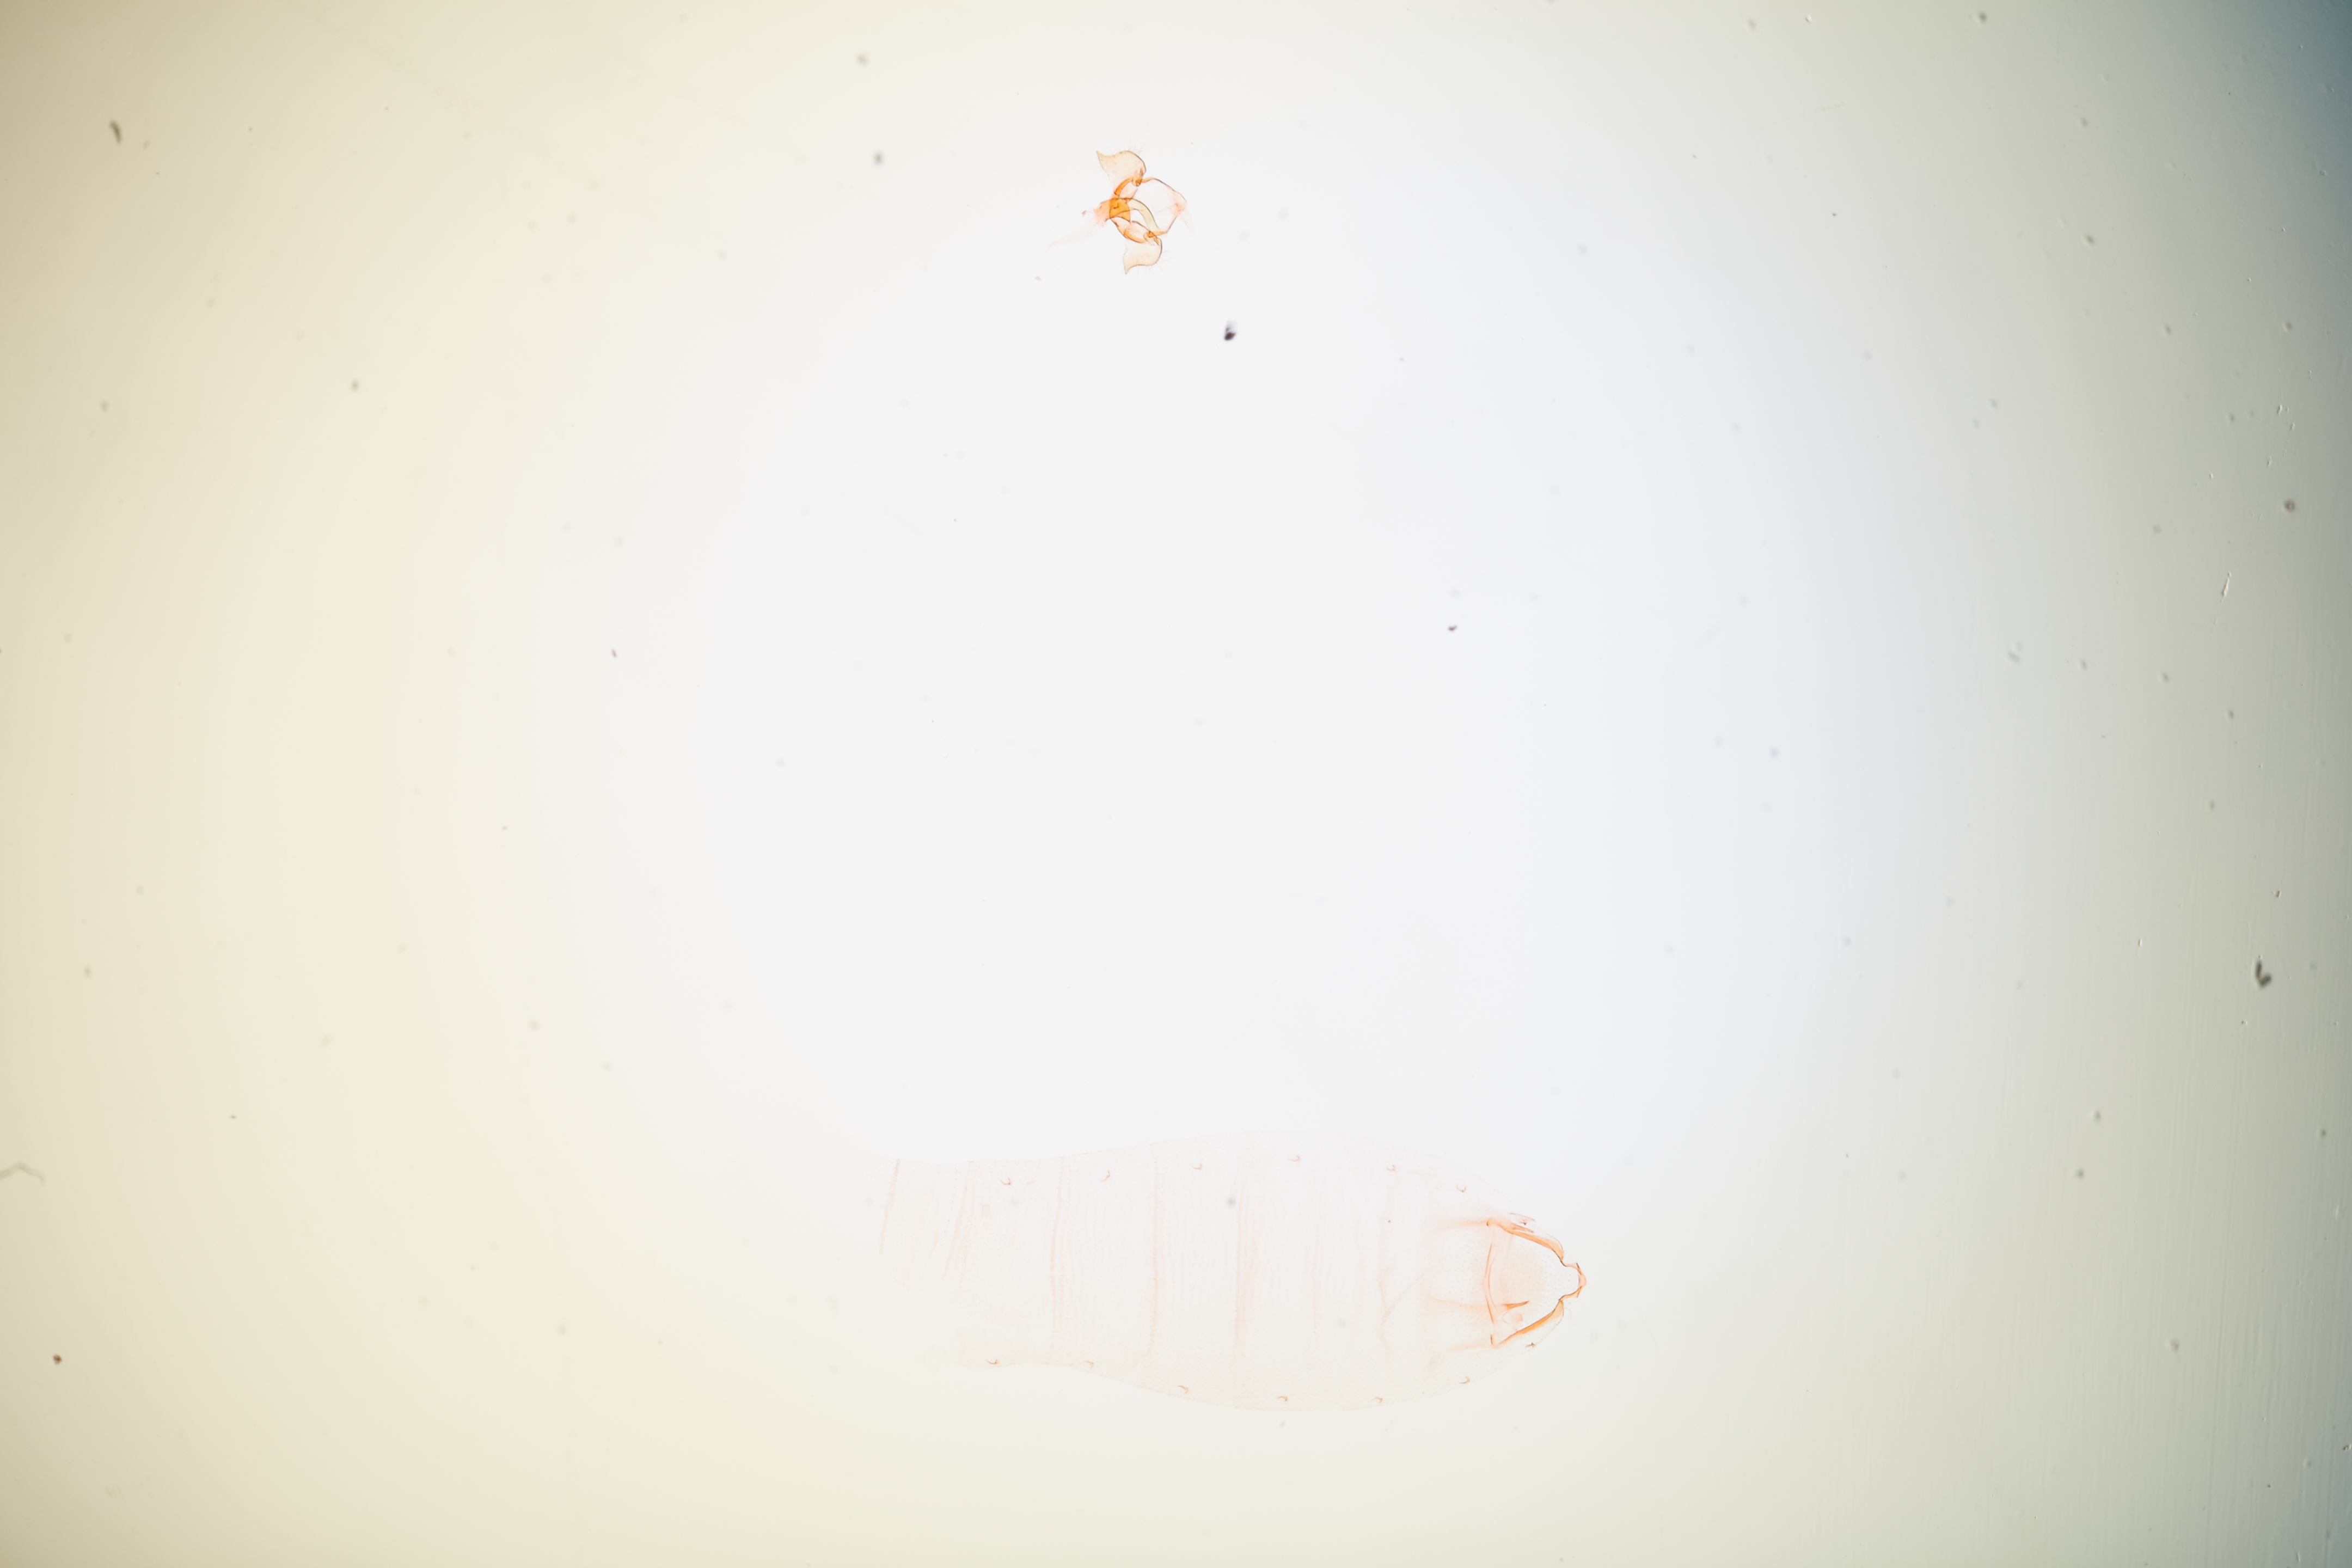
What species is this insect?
Periploca intermedia
